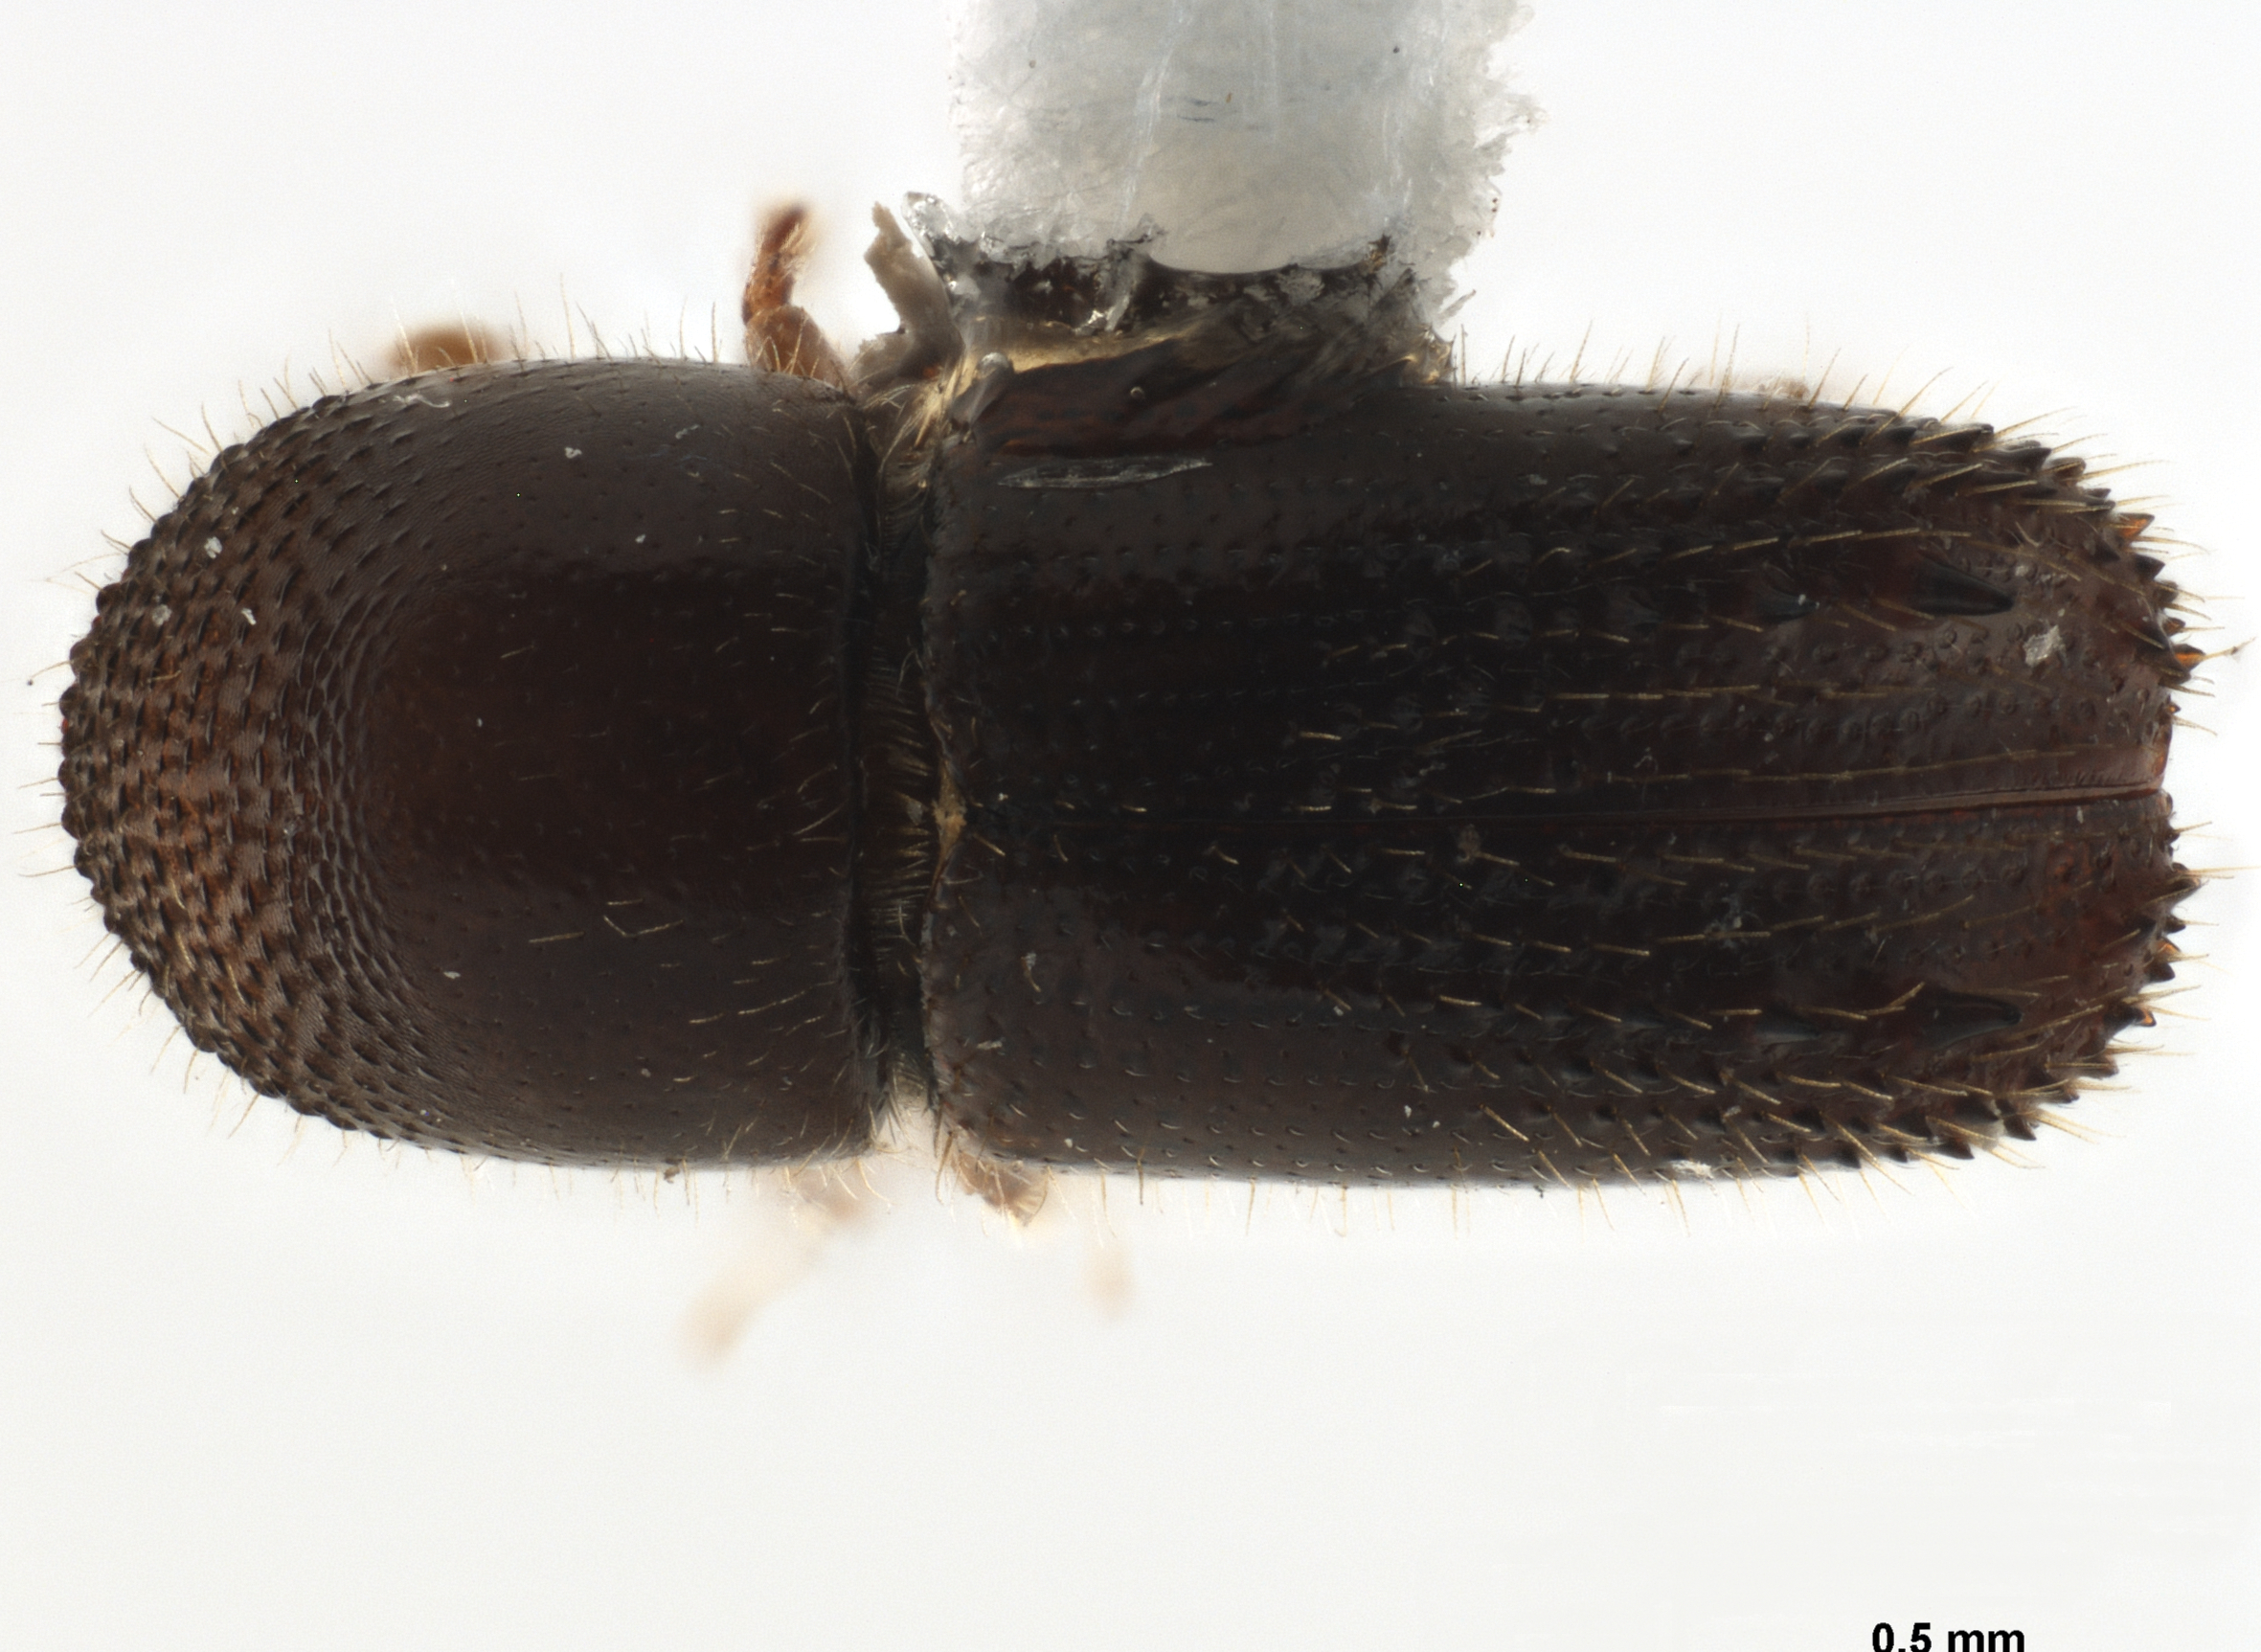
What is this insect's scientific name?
Xyleborinus bicornatulus
